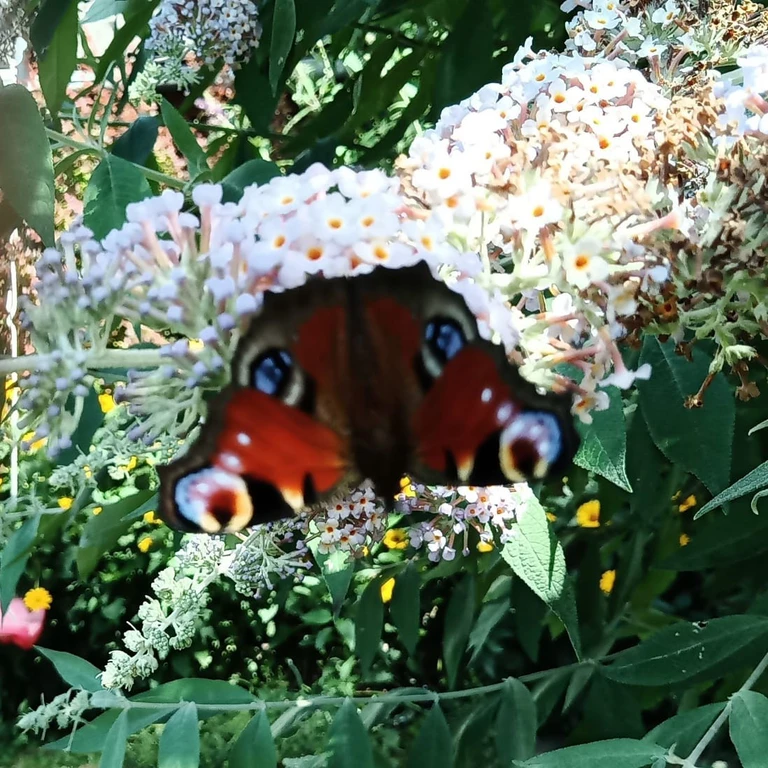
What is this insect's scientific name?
Aglais io
